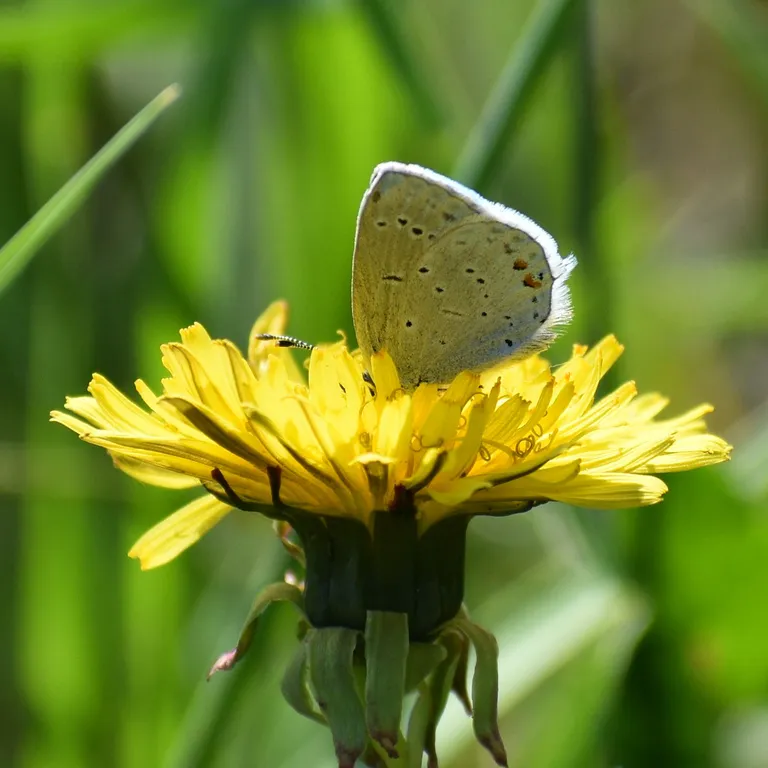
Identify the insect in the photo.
Cupido argiades (also Elkalyce argiades)
